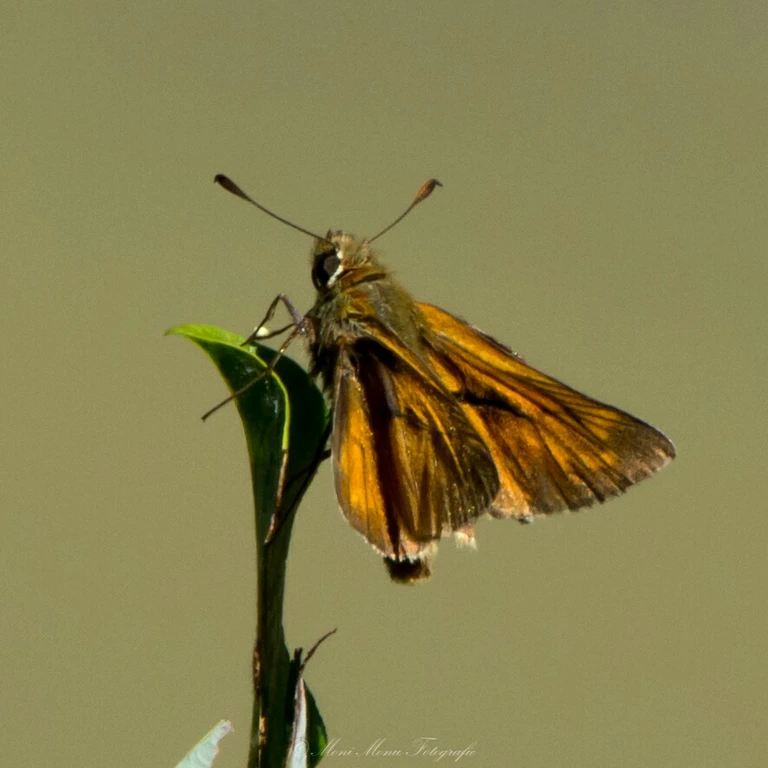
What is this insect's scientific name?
Ochlodes sylvanus (also Ochlodes venata)
